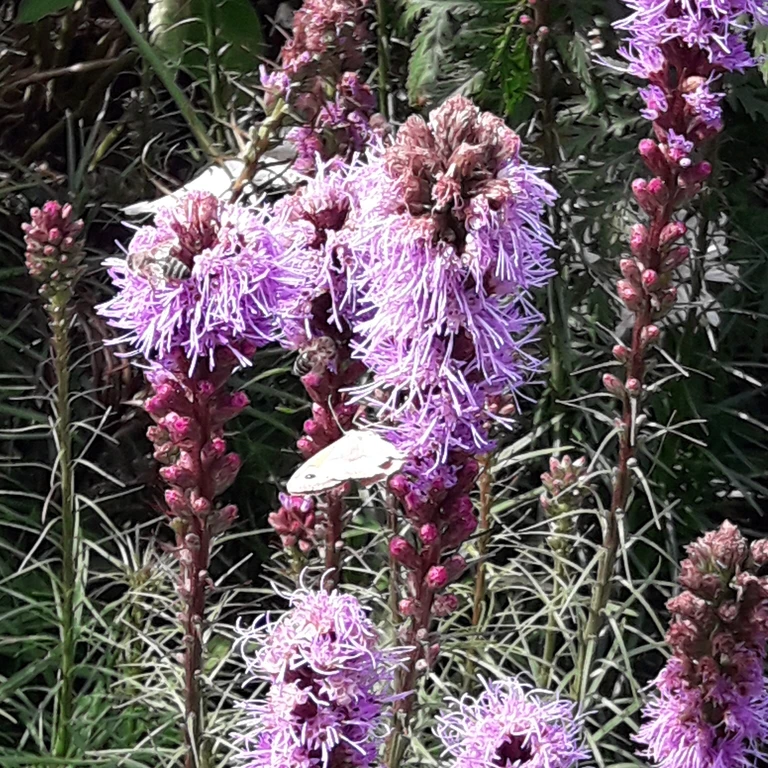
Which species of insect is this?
Maniola jurtina
